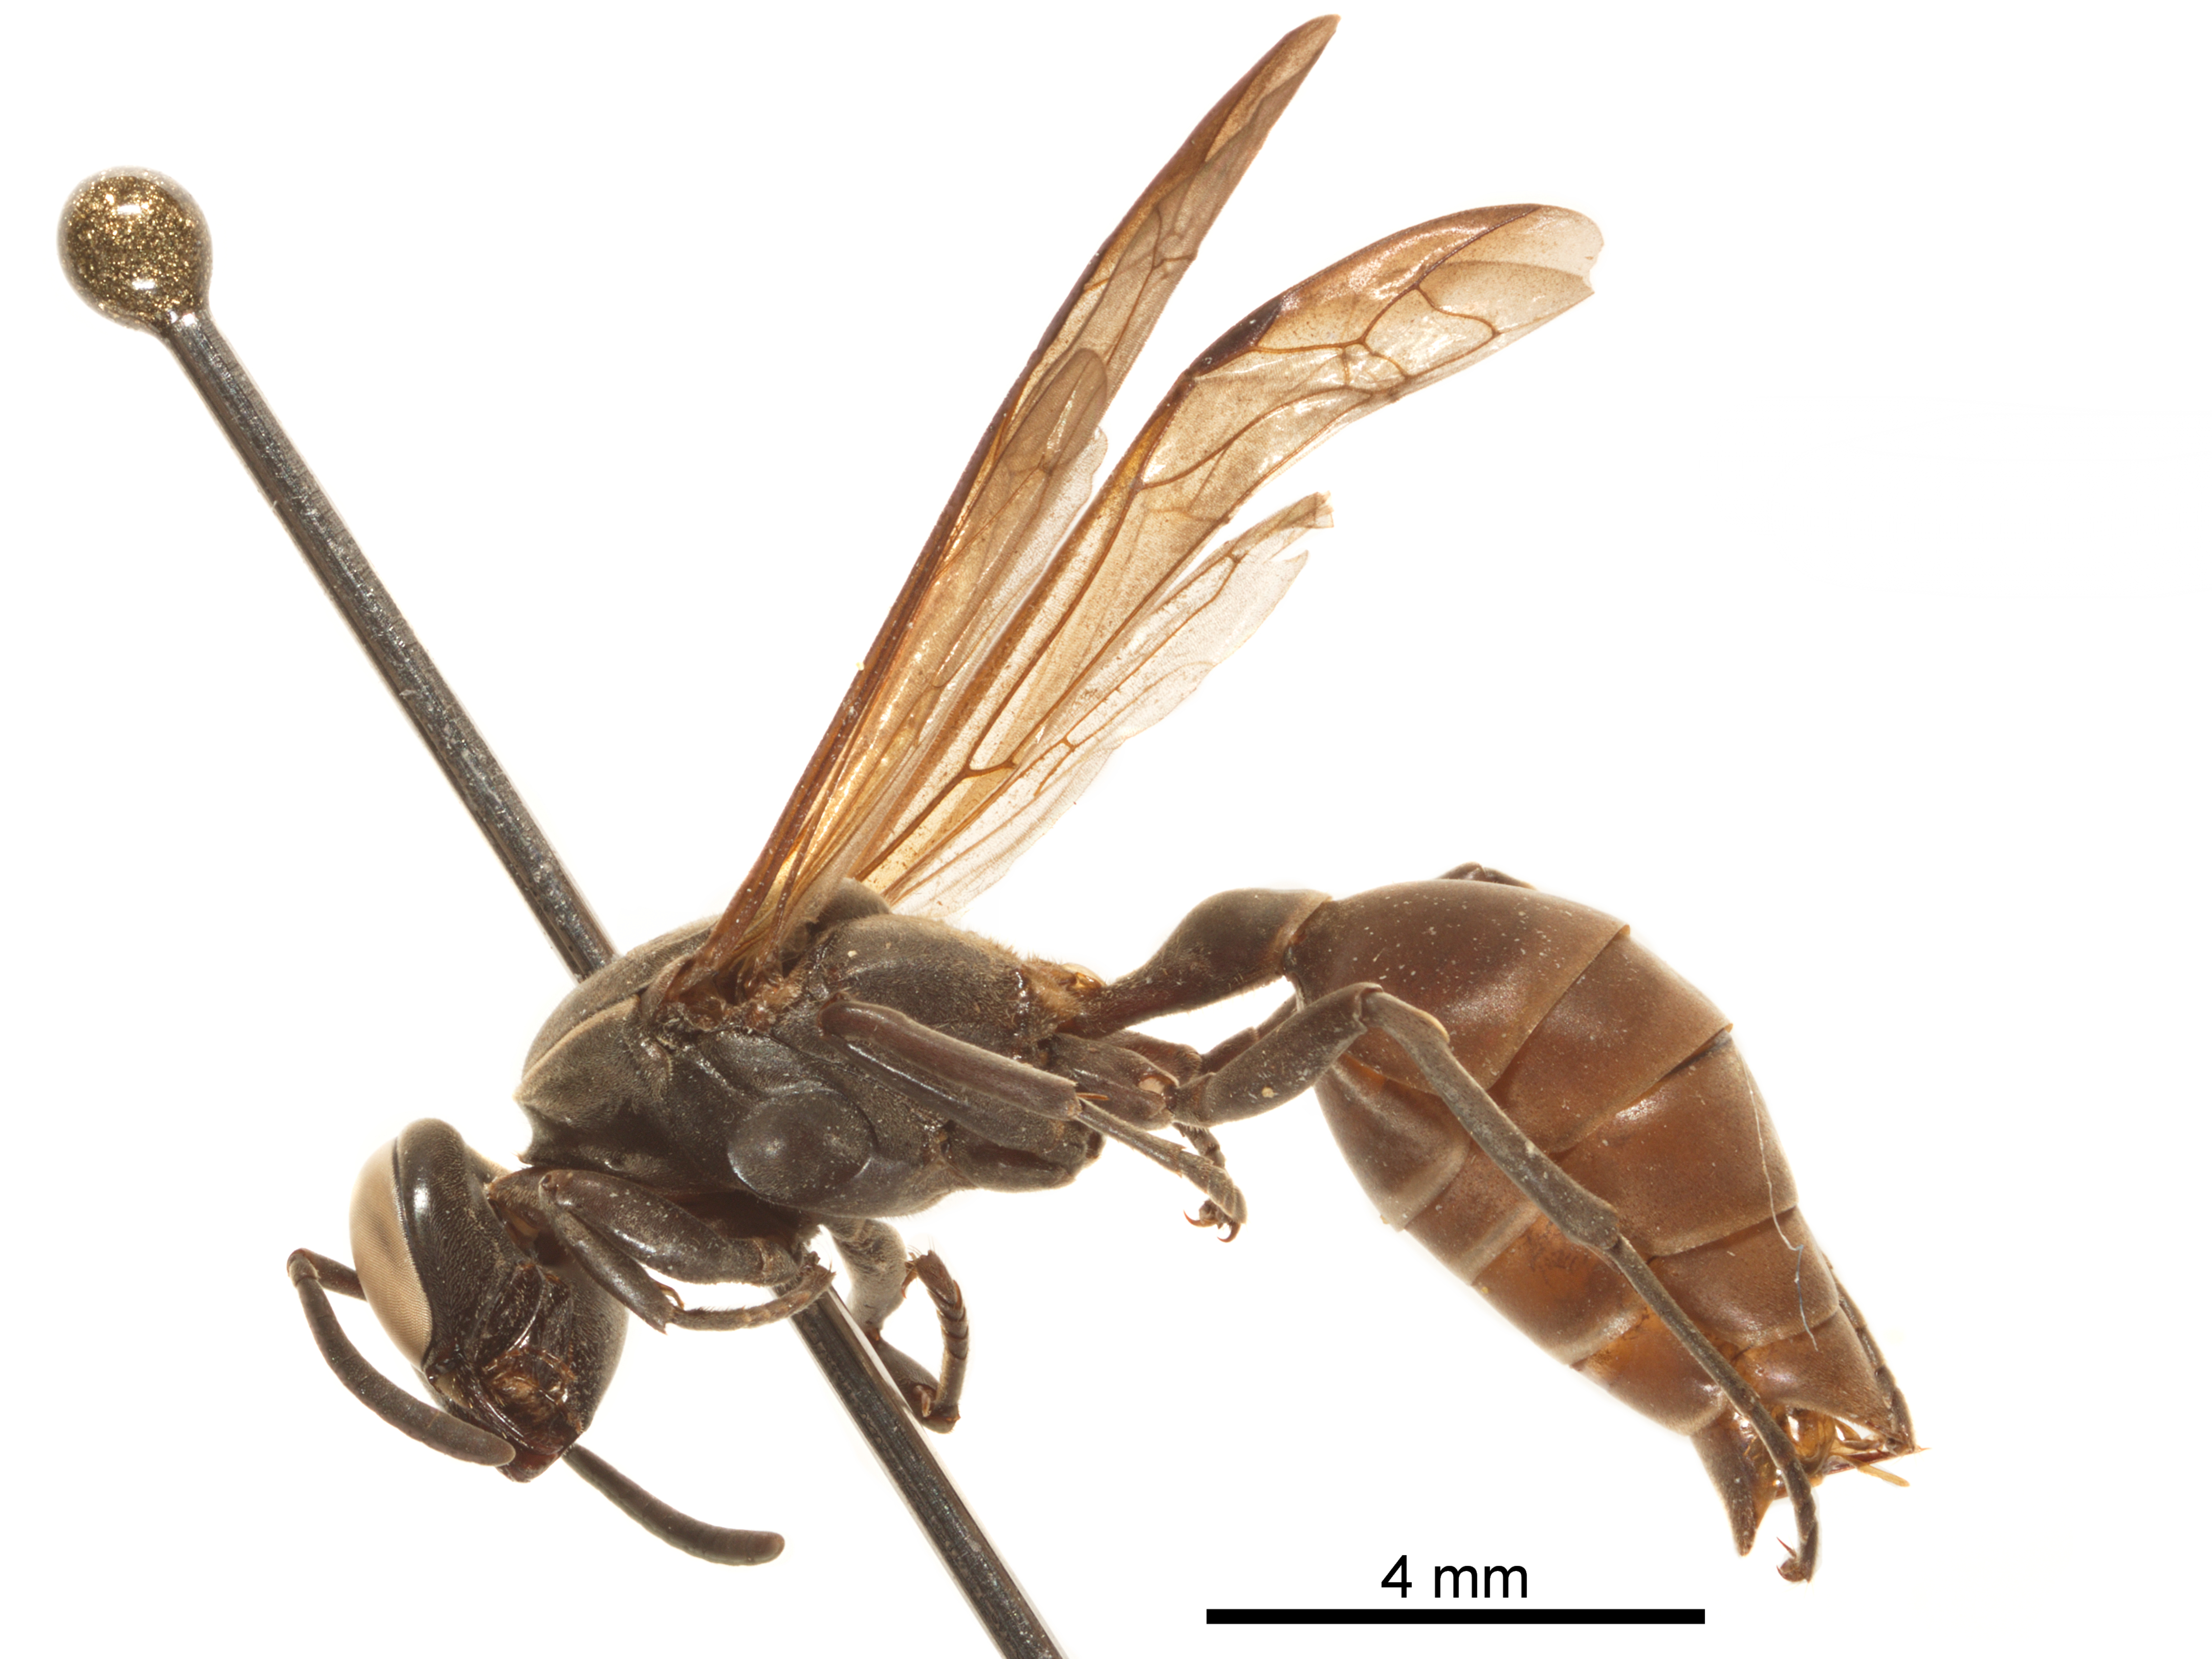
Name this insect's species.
Polybia rejecta
